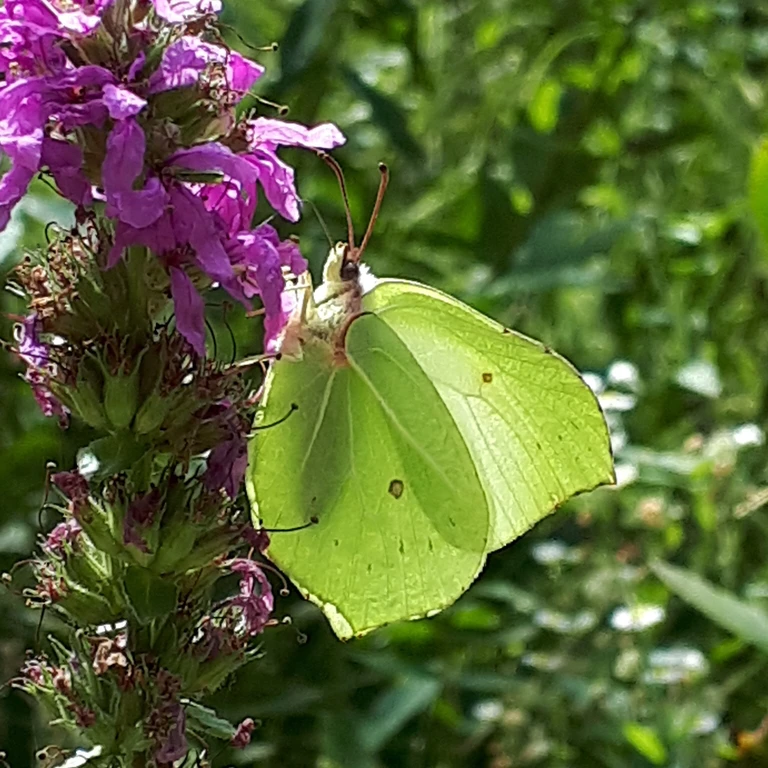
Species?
Gonepteryx rhamni
